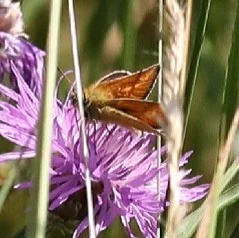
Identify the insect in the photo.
Ochlodes sylvanus (also Ochlodes venata)
